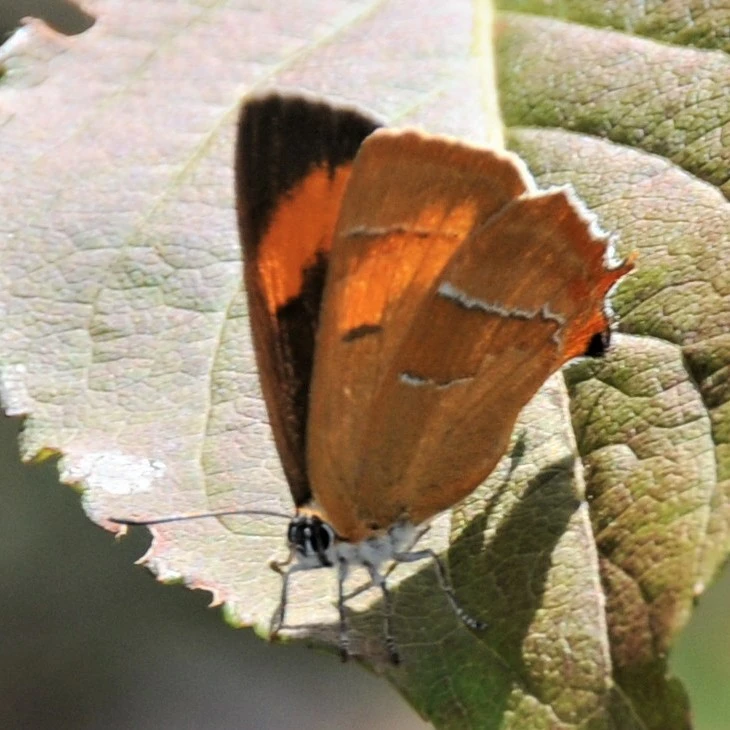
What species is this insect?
Thecla betulae
